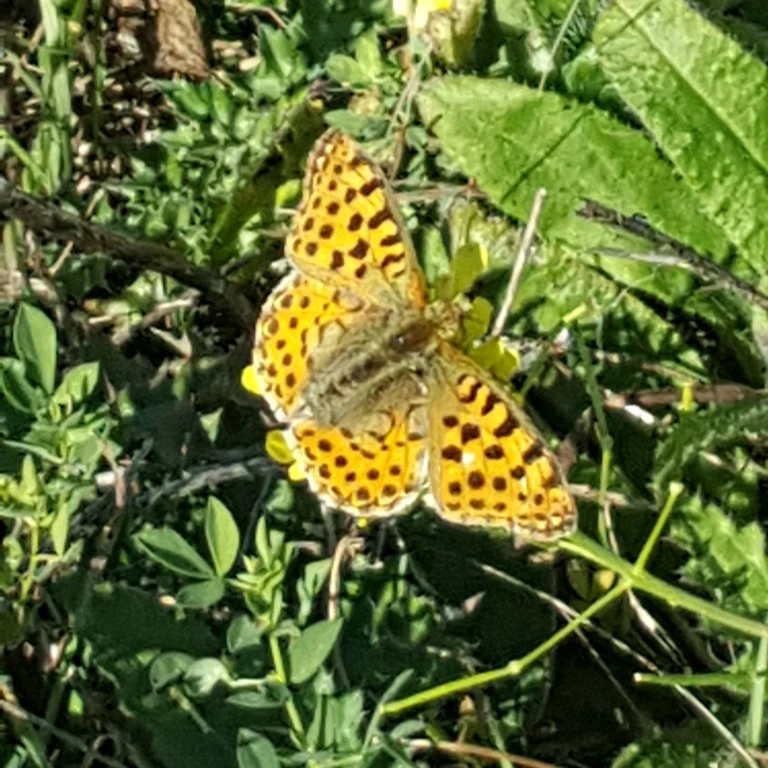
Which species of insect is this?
Issoria lathonia
